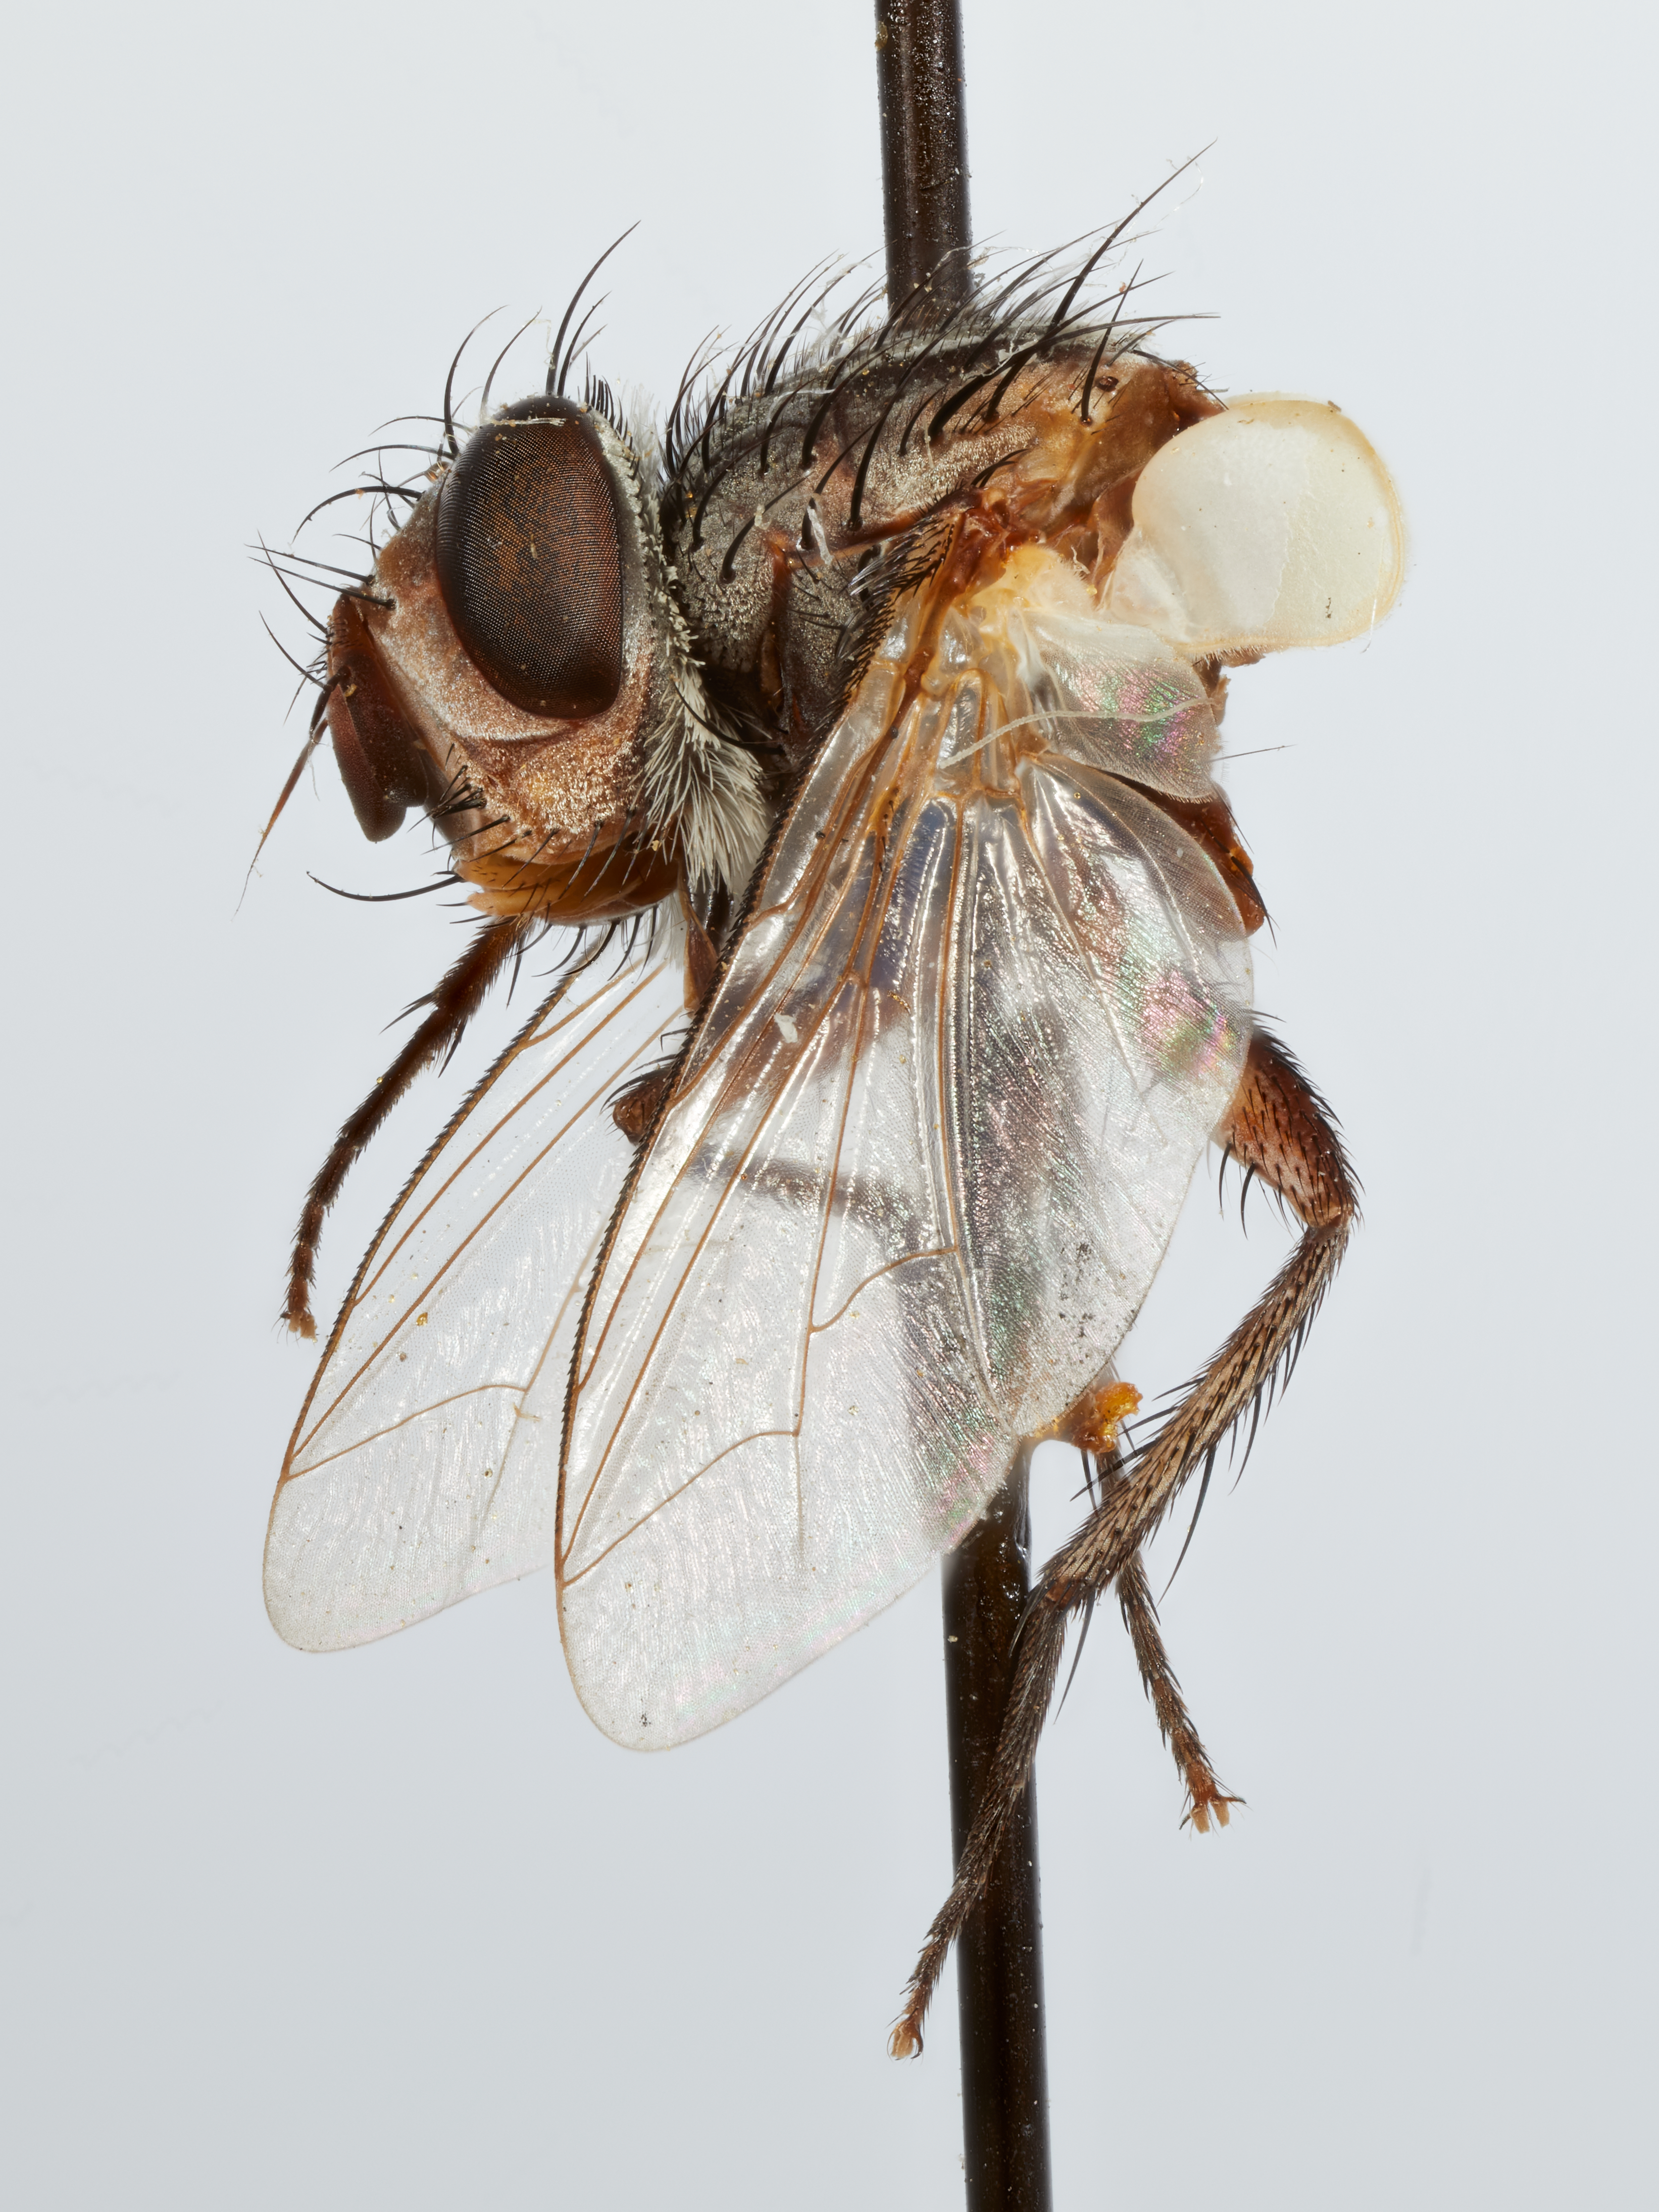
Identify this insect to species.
Cyclotaphrys anser
